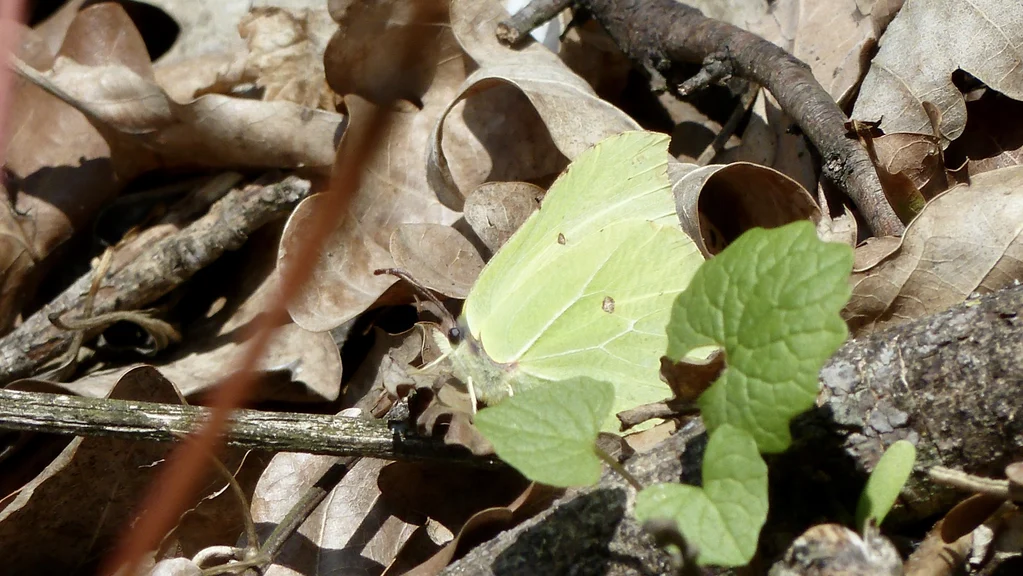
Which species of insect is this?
Gonepteryx rhamni
